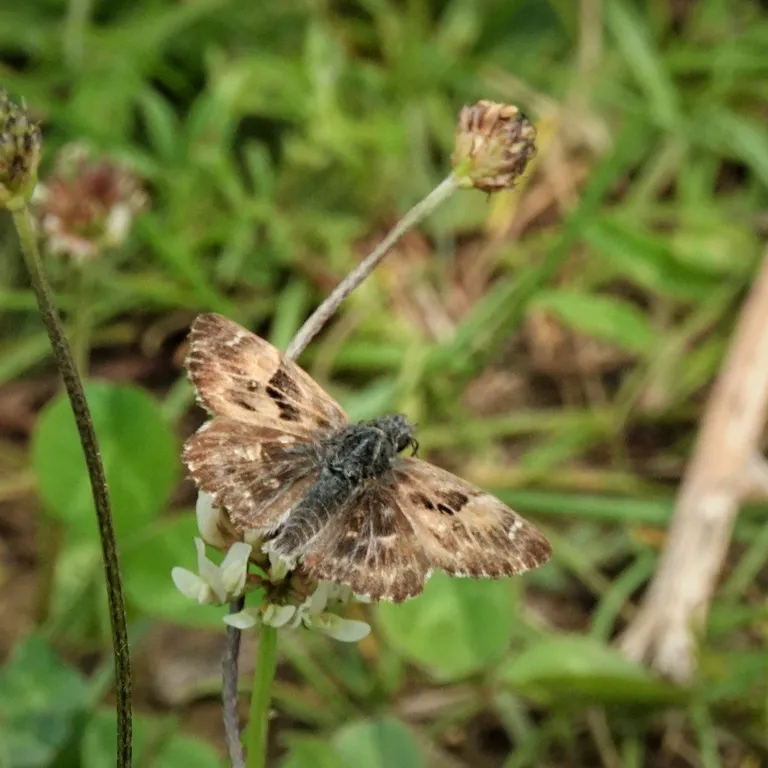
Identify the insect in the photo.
Carcharodus alceae
